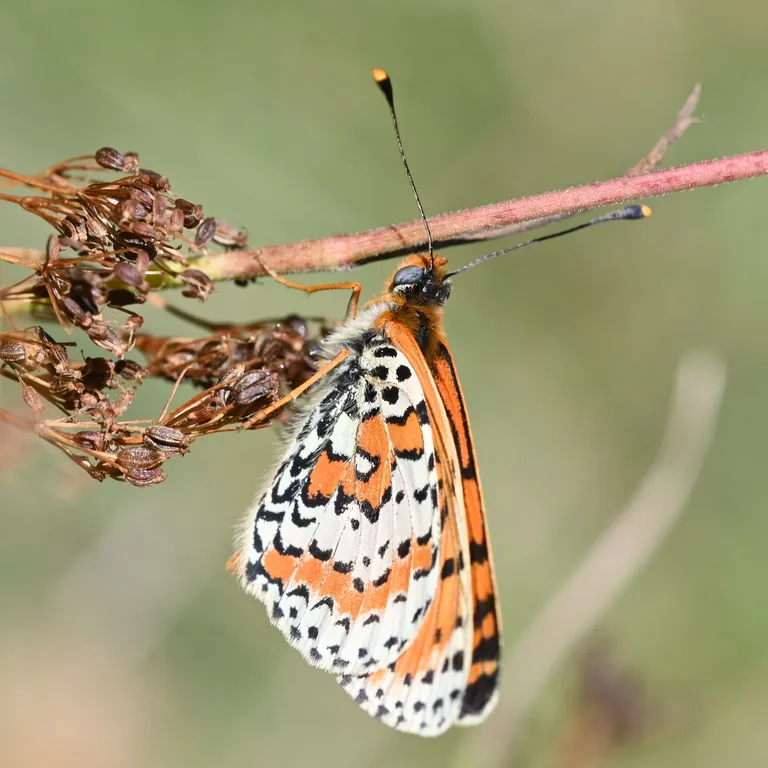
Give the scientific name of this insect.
Melitaea didyma
